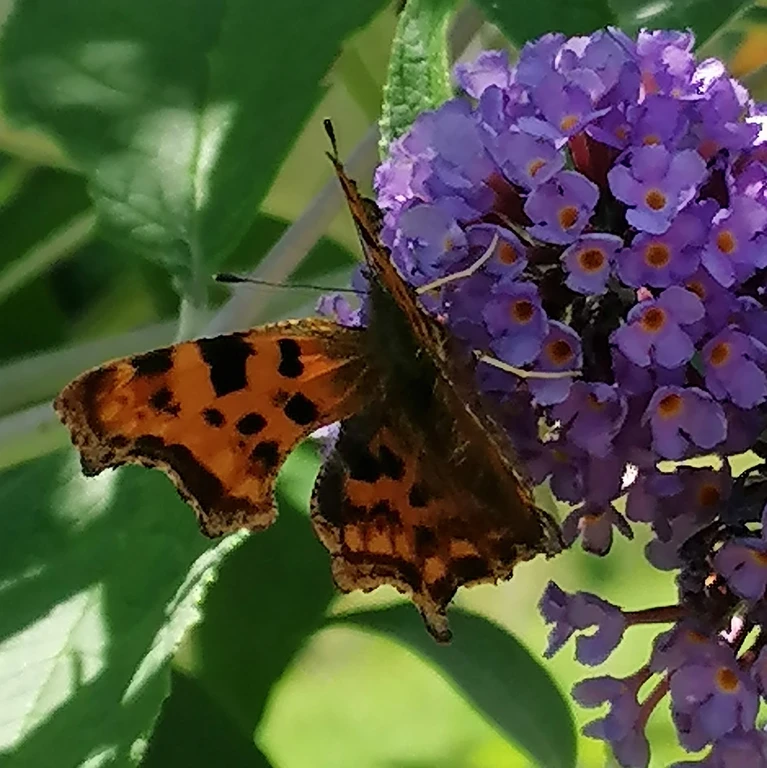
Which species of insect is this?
Polygonia c-album
